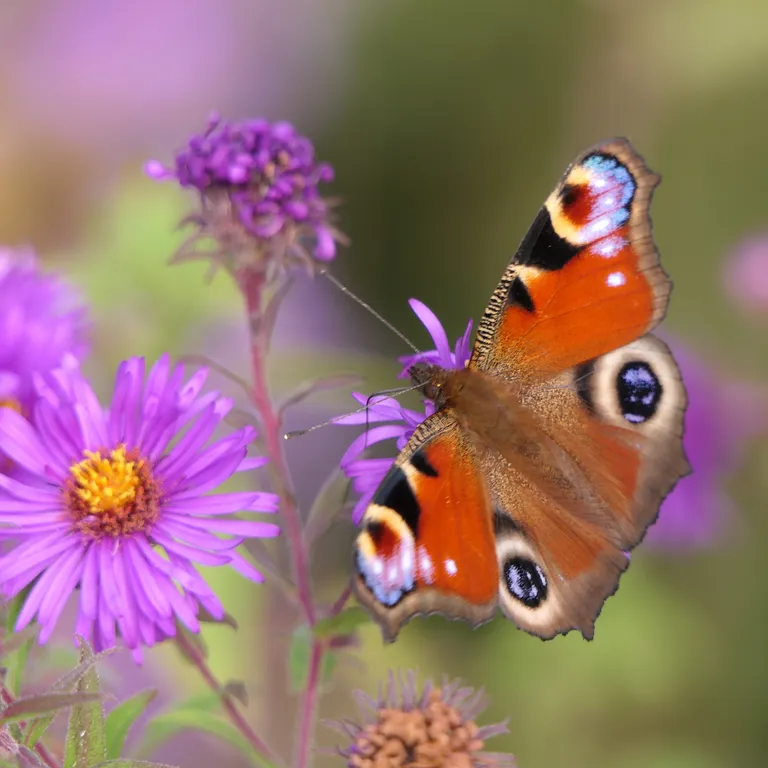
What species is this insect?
Aglais io
